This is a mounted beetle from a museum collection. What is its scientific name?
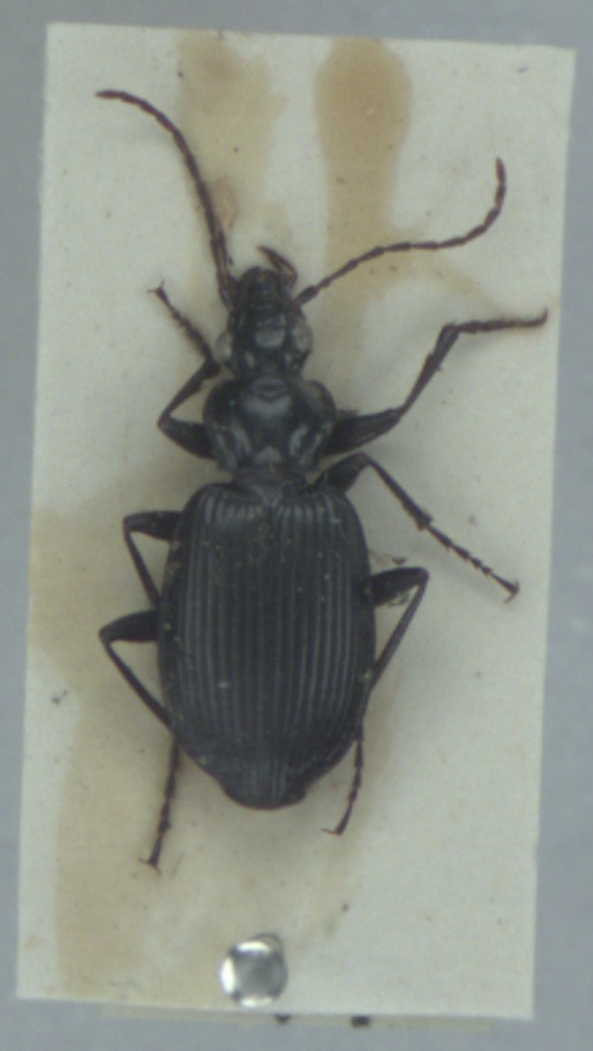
Platynus assimilis
